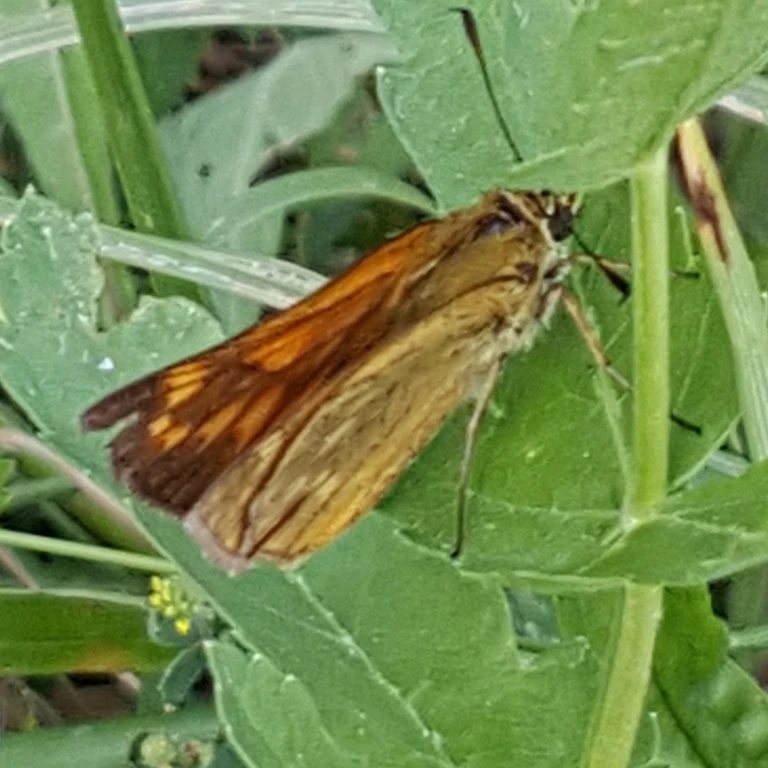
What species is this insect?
Ochlodes sylvanus (also Ochlodes venata)
